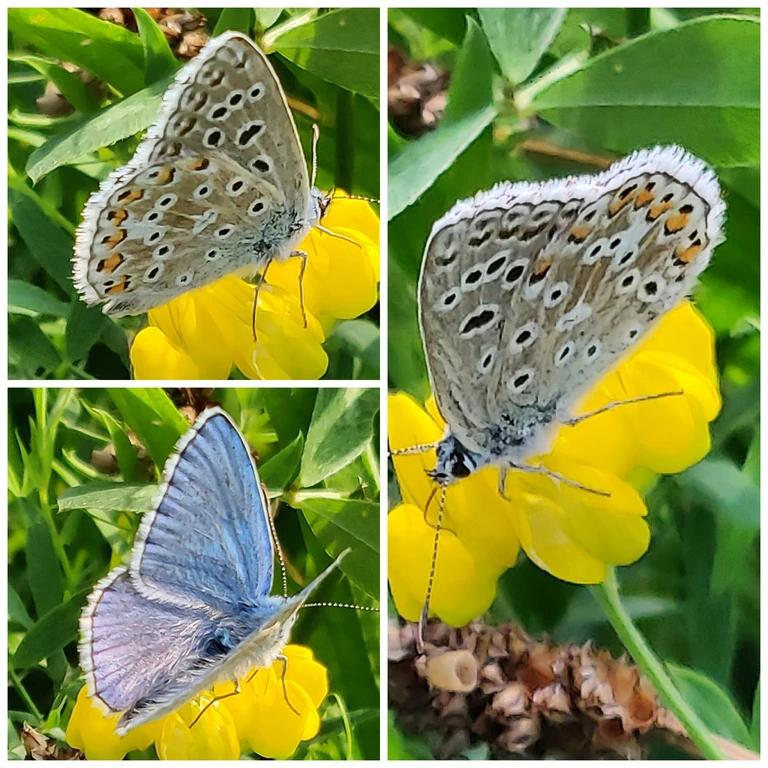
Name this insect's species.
Polyommatus icarus
